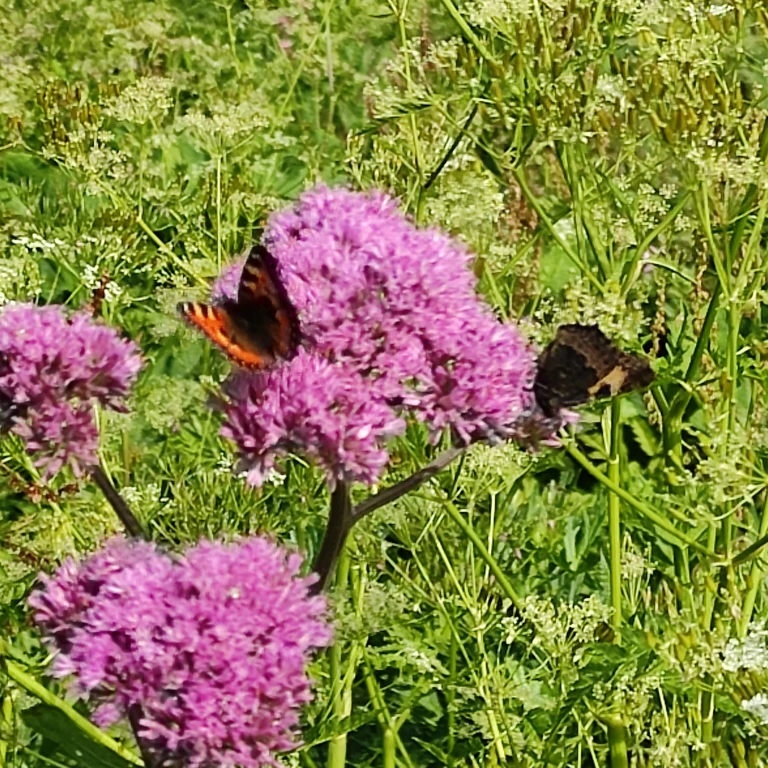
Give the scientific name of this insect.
Aglais urticae
